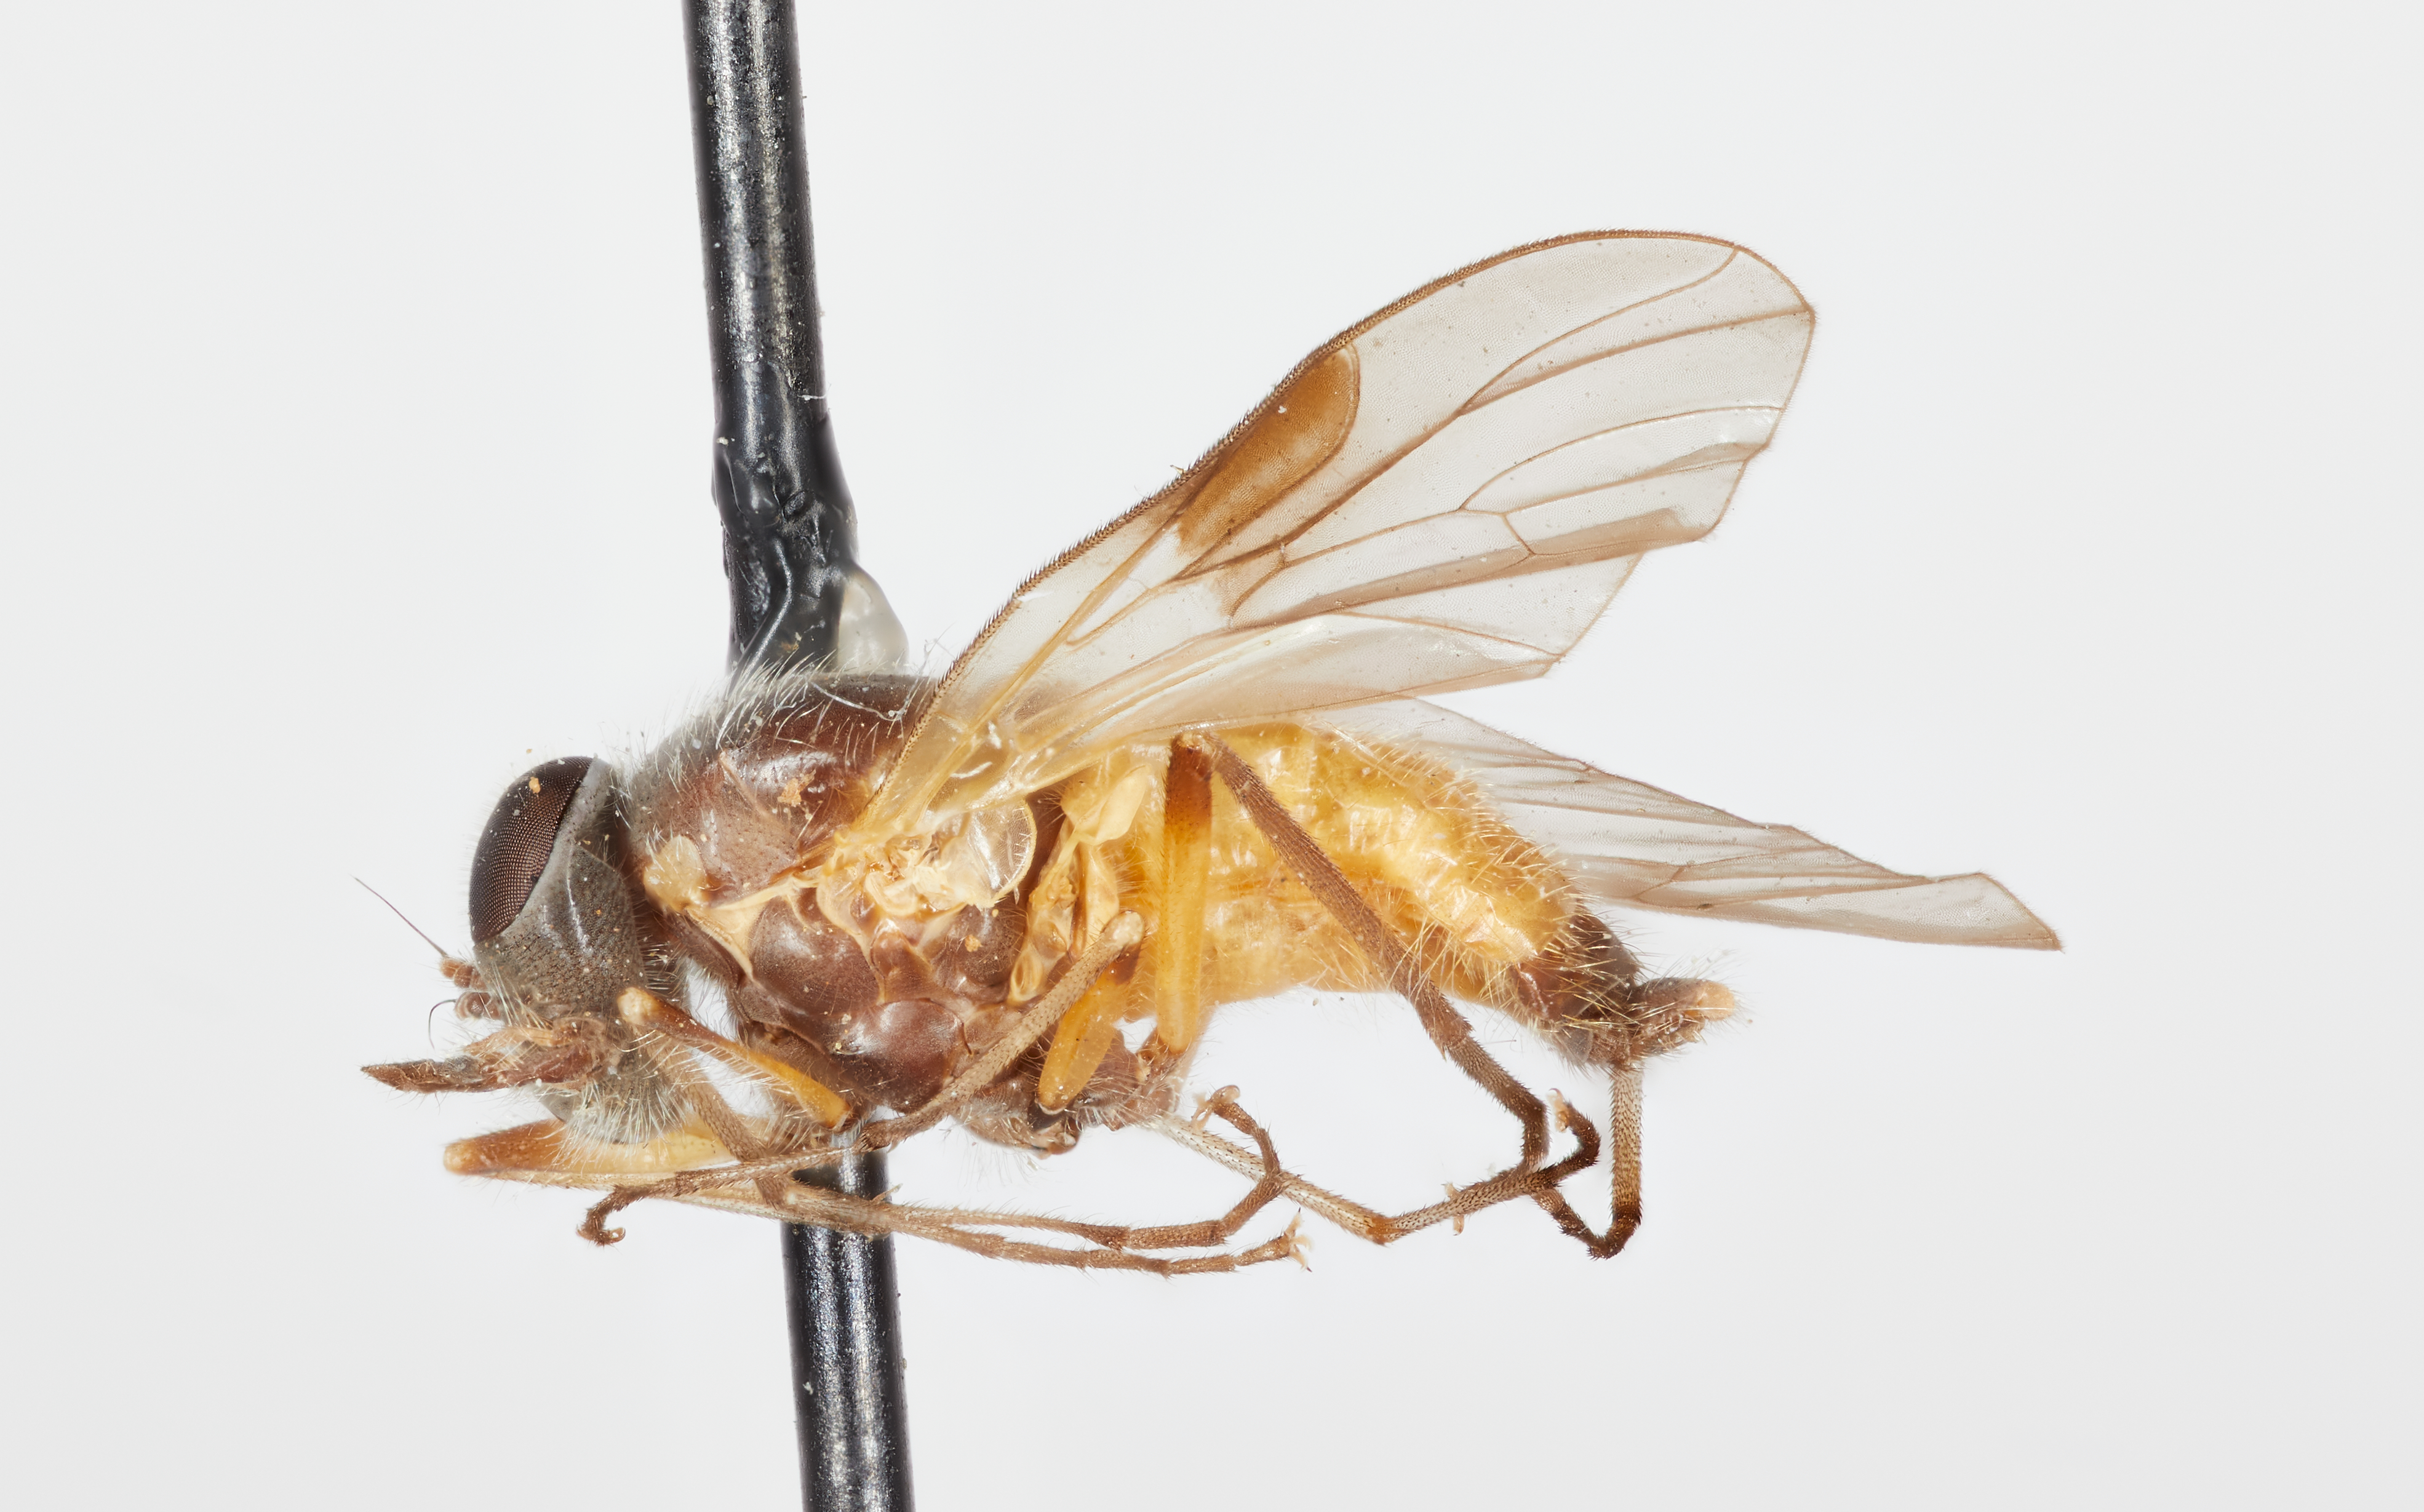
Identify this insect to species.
Dasyomma malleco
